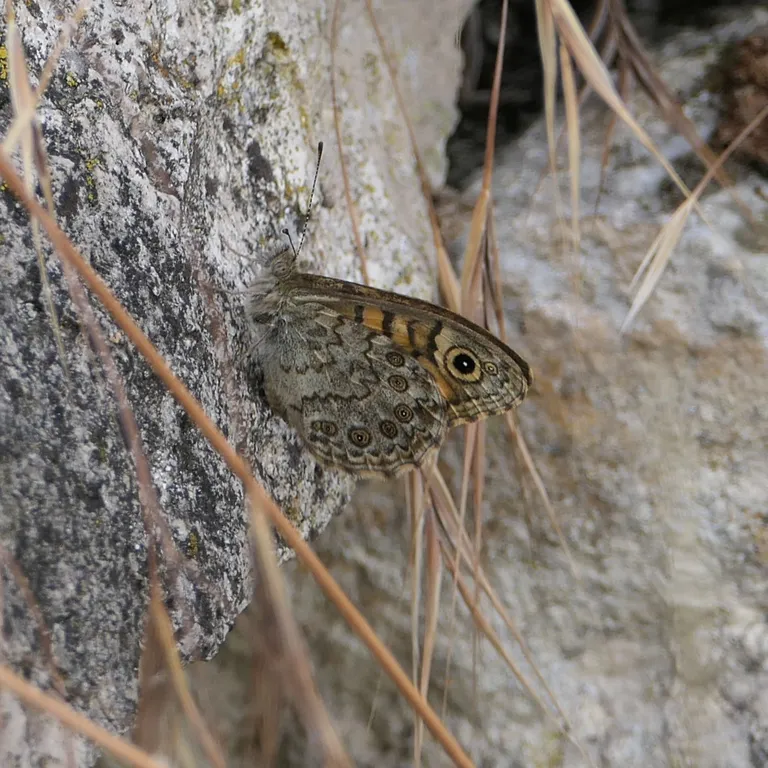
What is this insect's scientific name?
Lasiommata megera (also Pararge megera)
